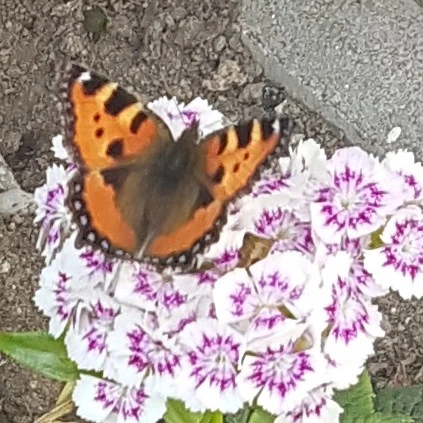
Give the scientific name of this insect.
Aglais urticae
